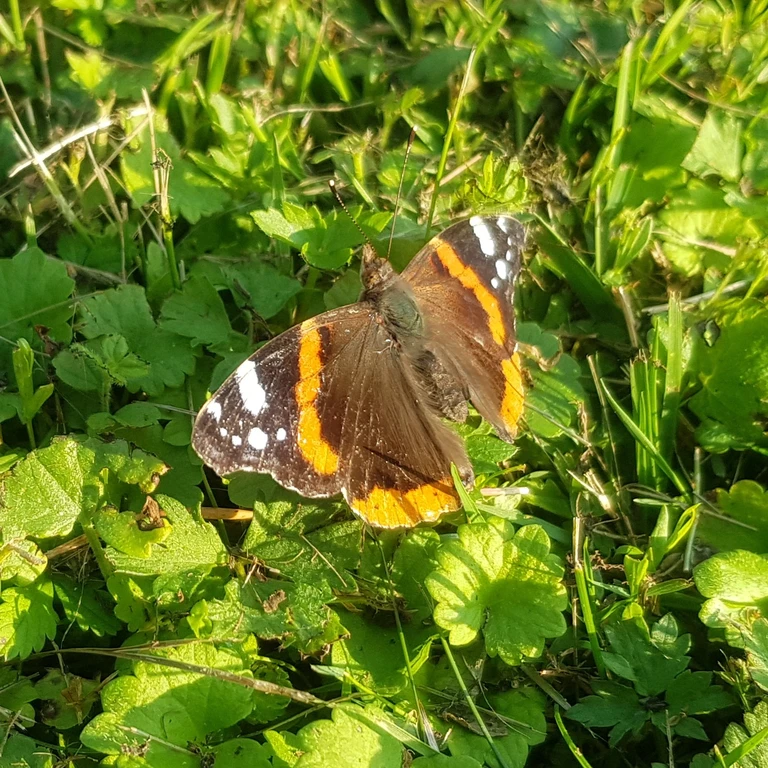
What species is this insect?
Vanessa atalanta
